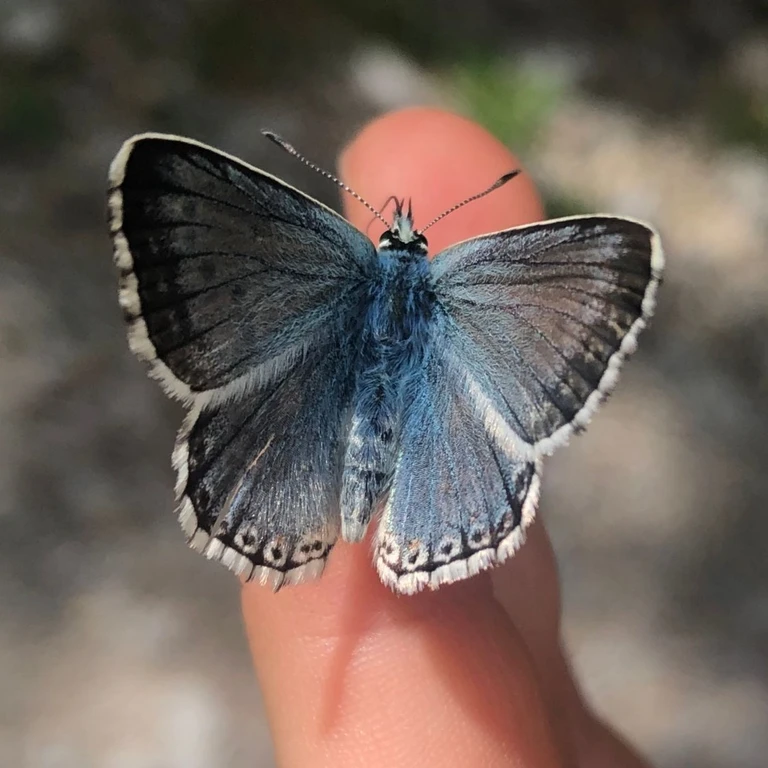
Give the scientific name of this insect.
Lysandra coridon
